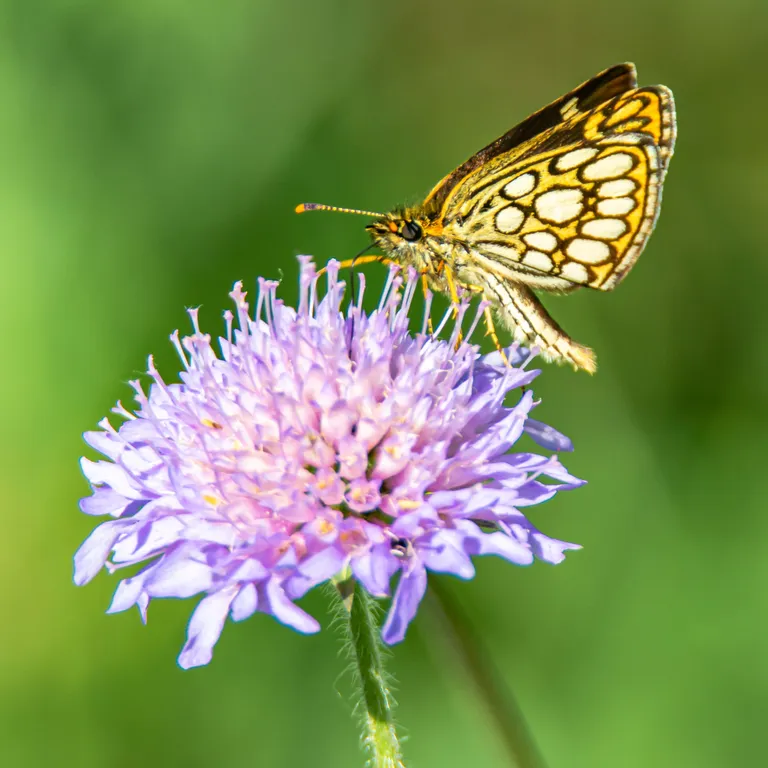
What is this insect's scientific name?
Heteropterus morpheus
